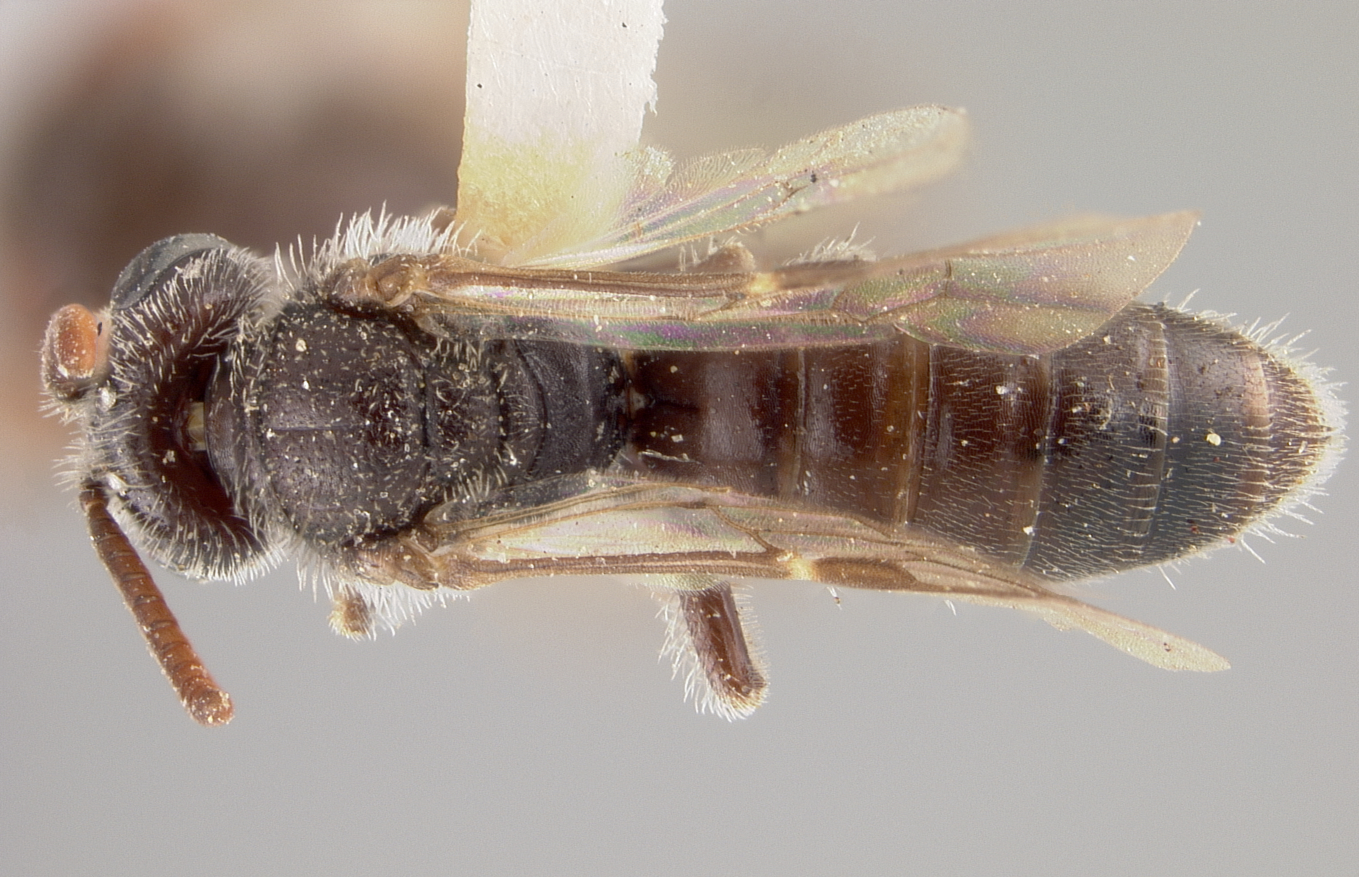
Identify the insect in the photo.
Greeleyella potentillae
